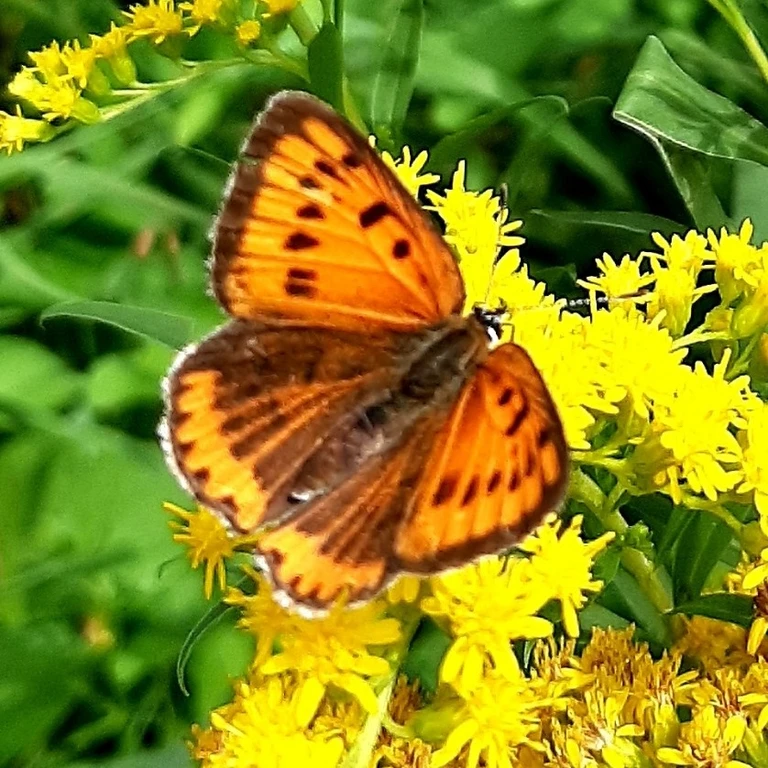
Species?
Lycaena dispar
